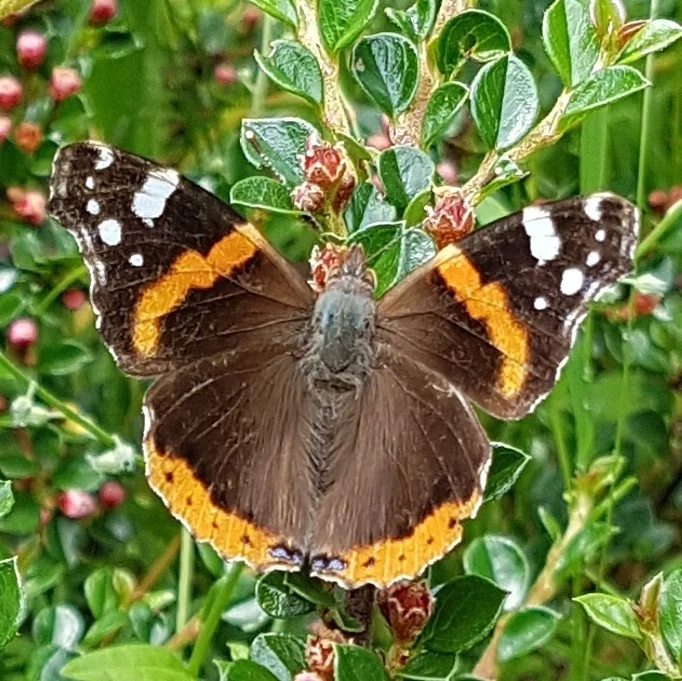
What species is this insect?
Vanessa atalanta
